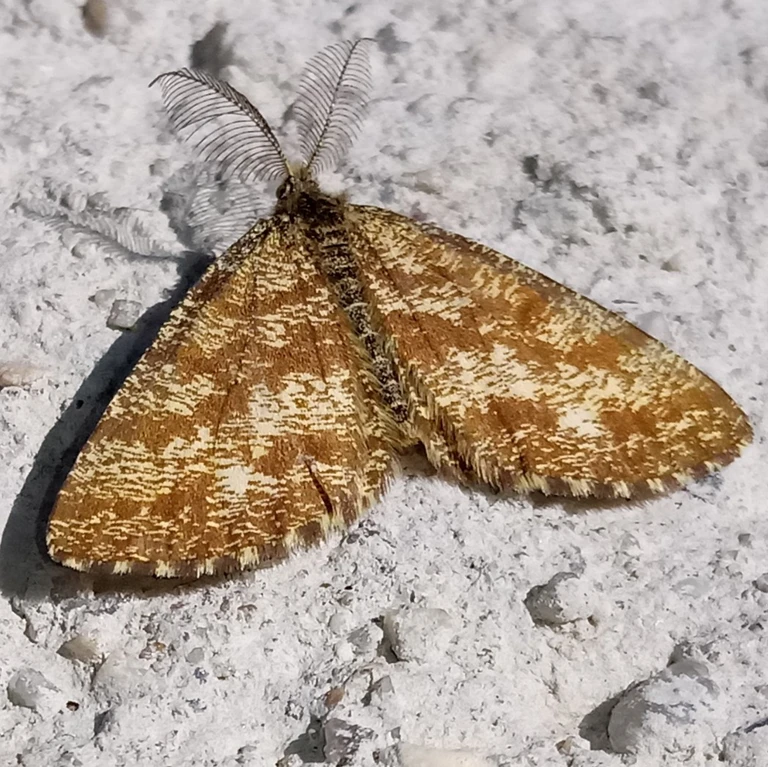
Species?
Ematurga atomaria
